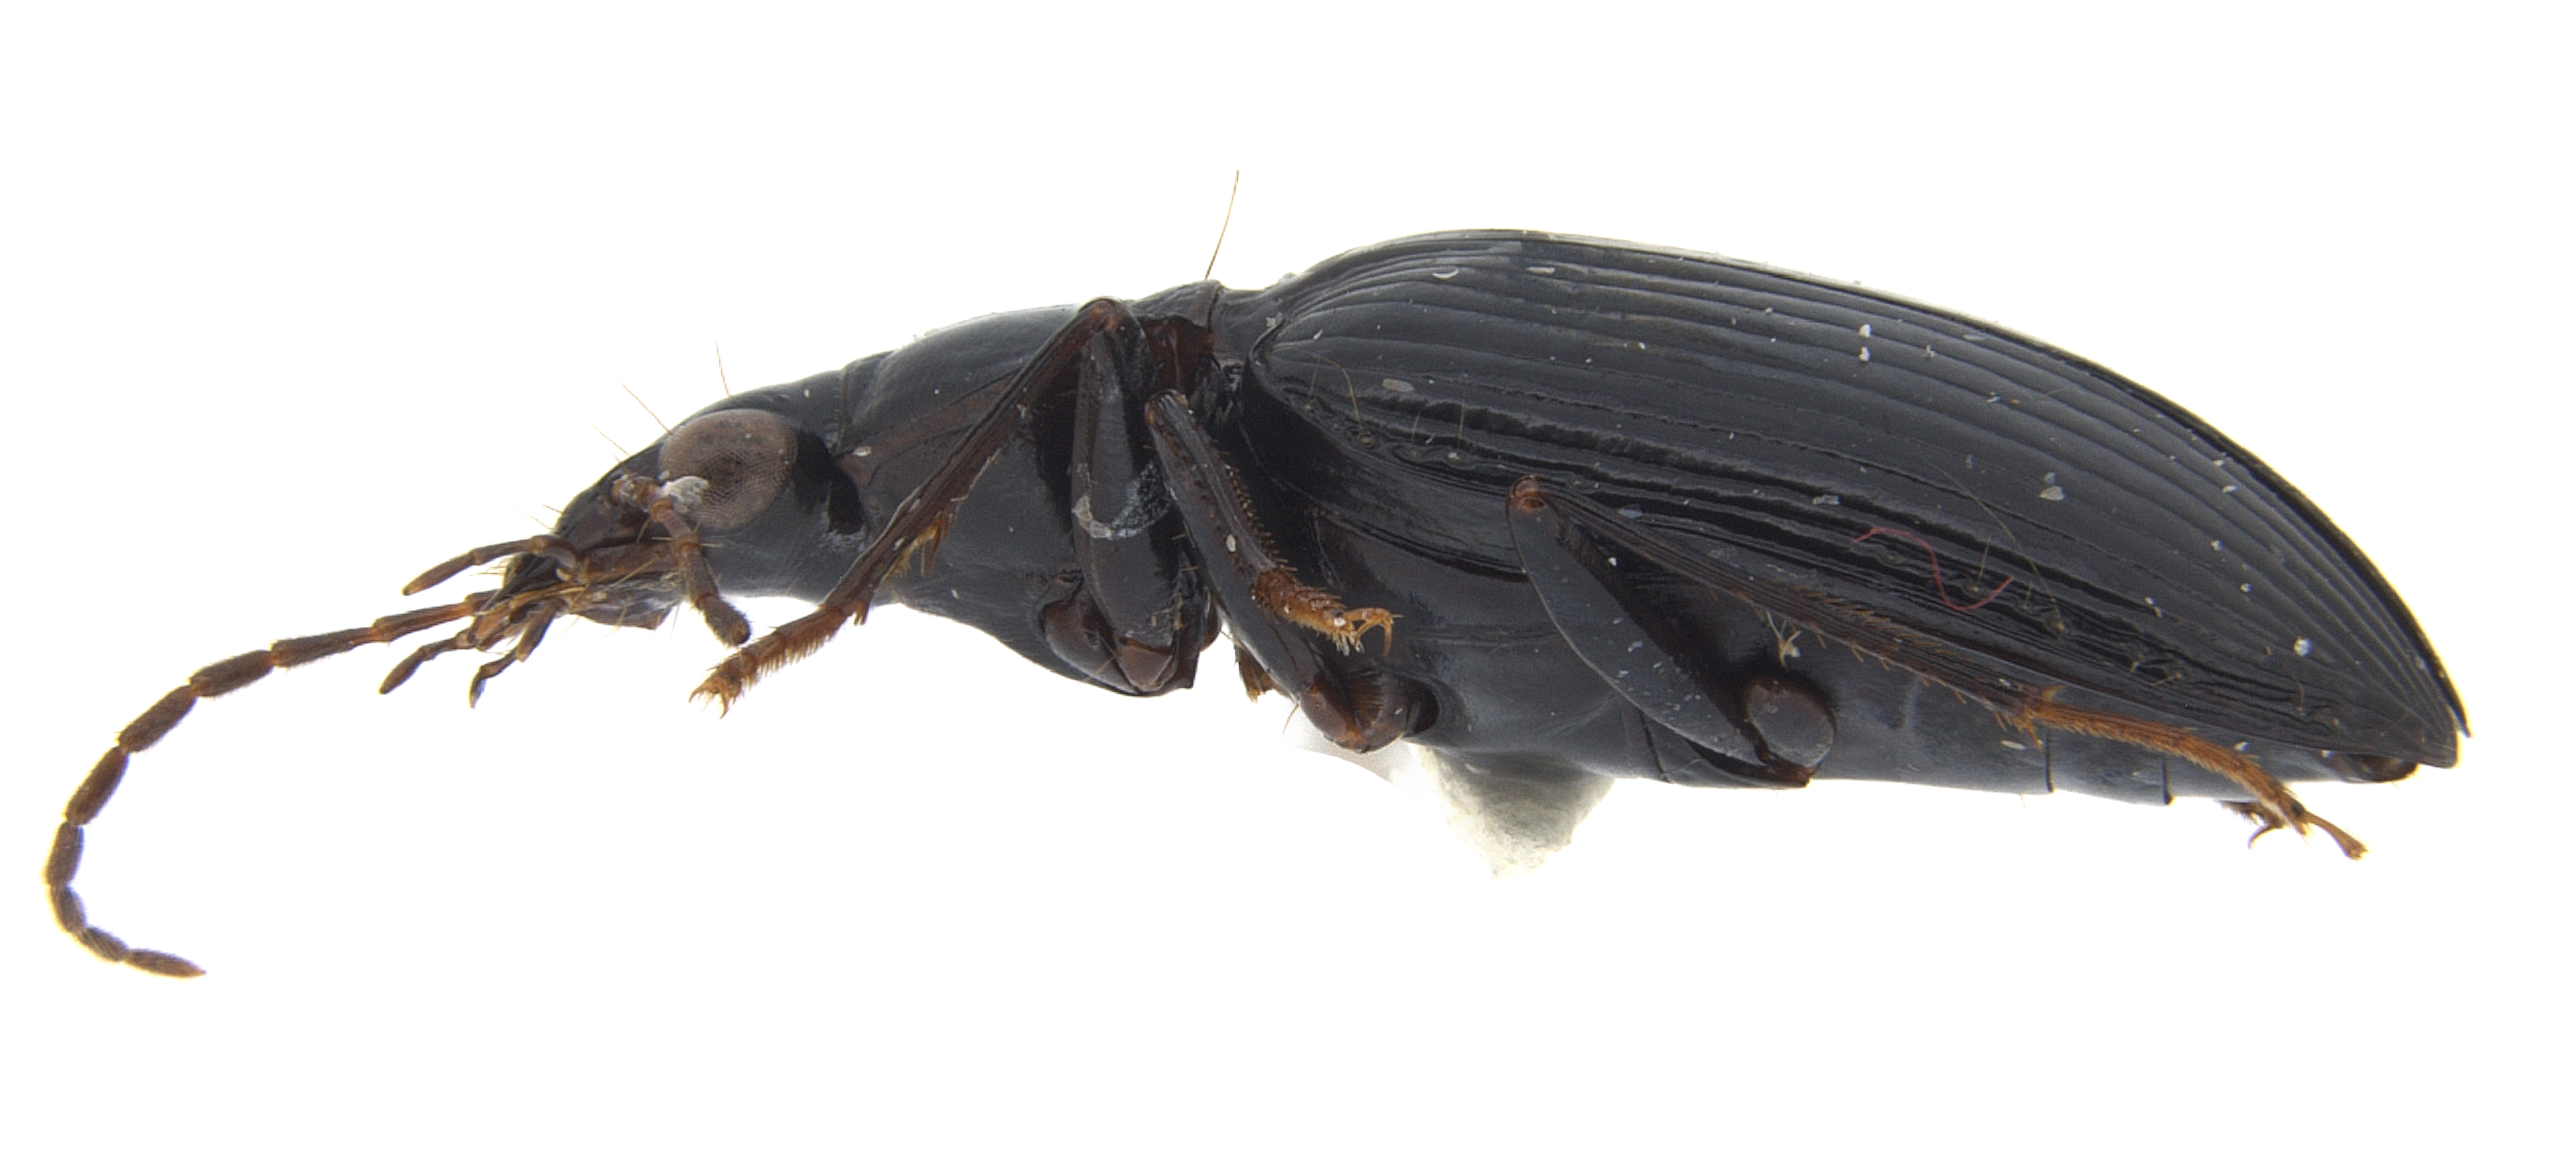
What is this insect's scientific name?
Glyptolenus ater
